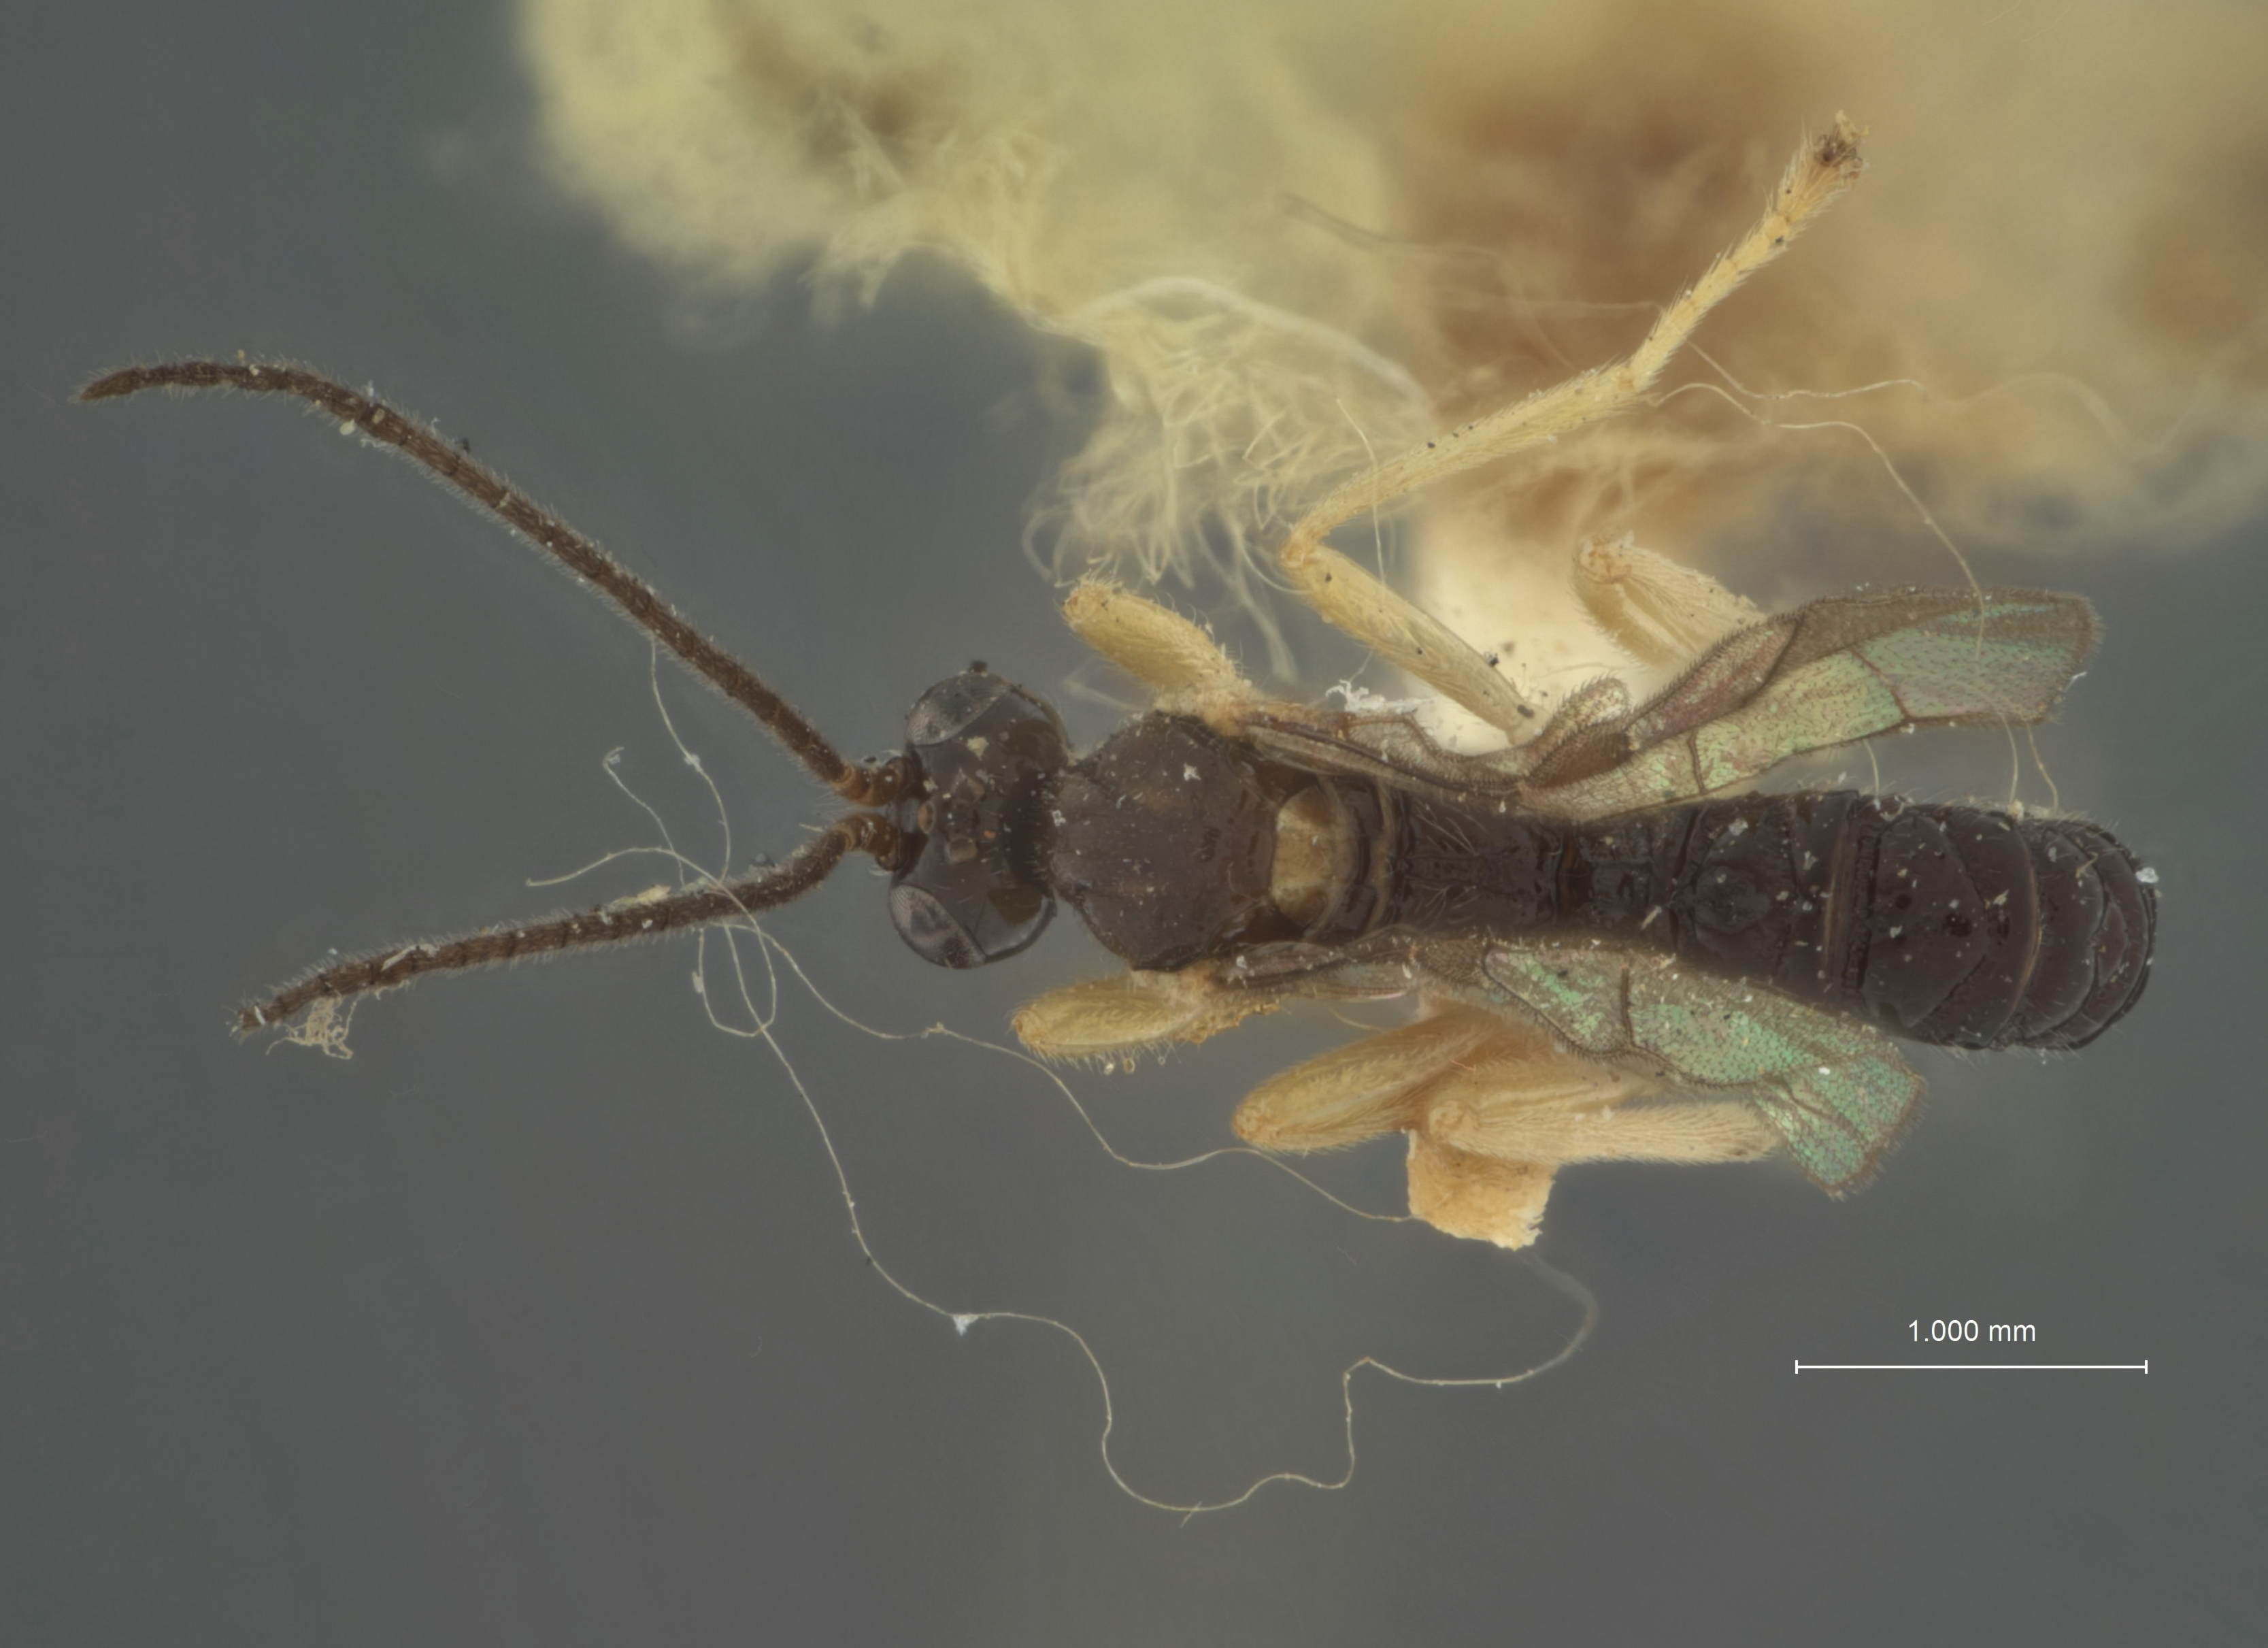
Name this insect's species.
Polysphincta ceylonica
